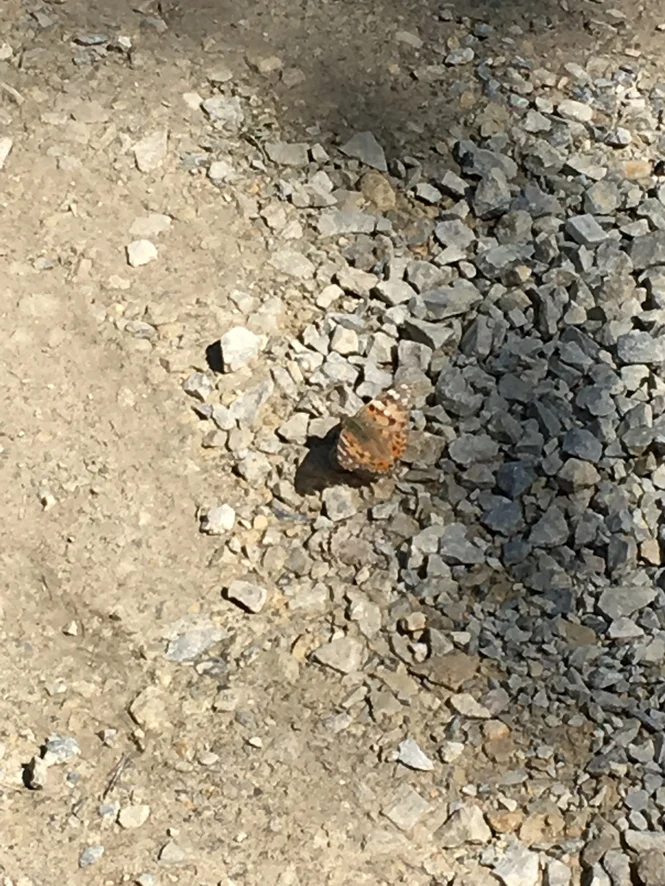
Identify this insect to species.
Vanessa cardui
